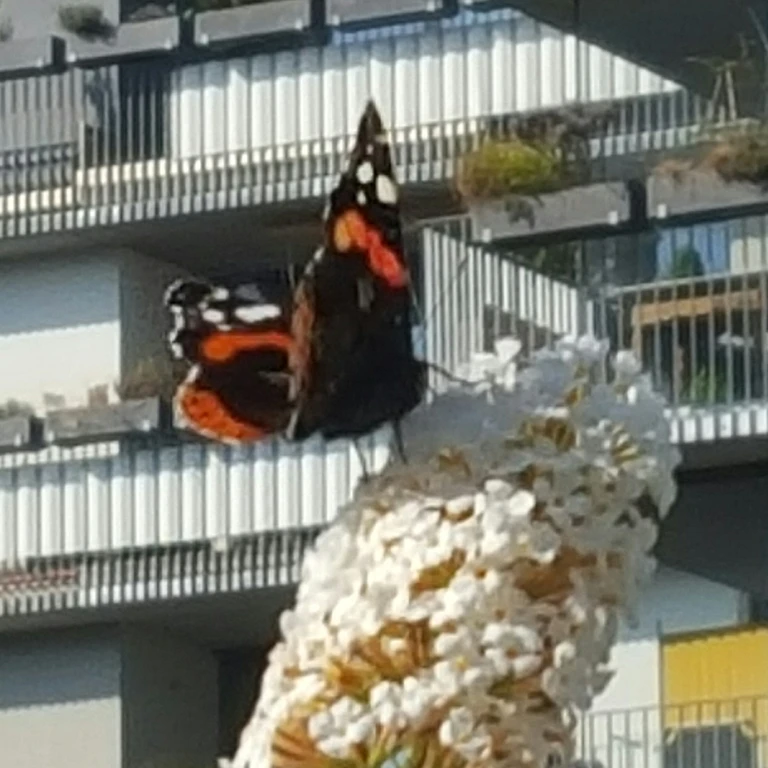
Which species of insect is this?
Vanessa atalanta
